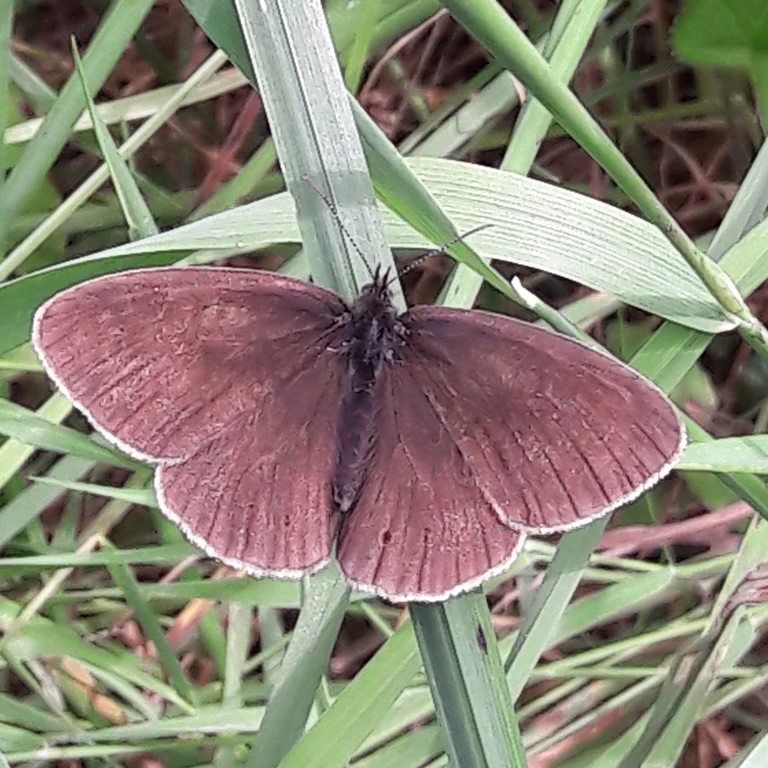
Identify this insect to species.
Aphantopus hyperantus
